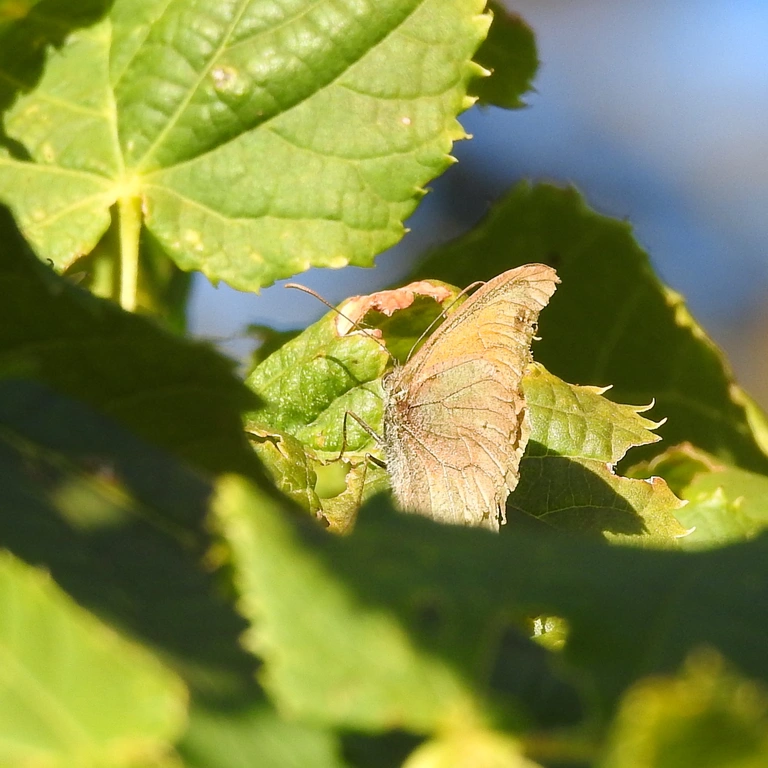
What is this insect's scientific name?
Maniola jurtina
